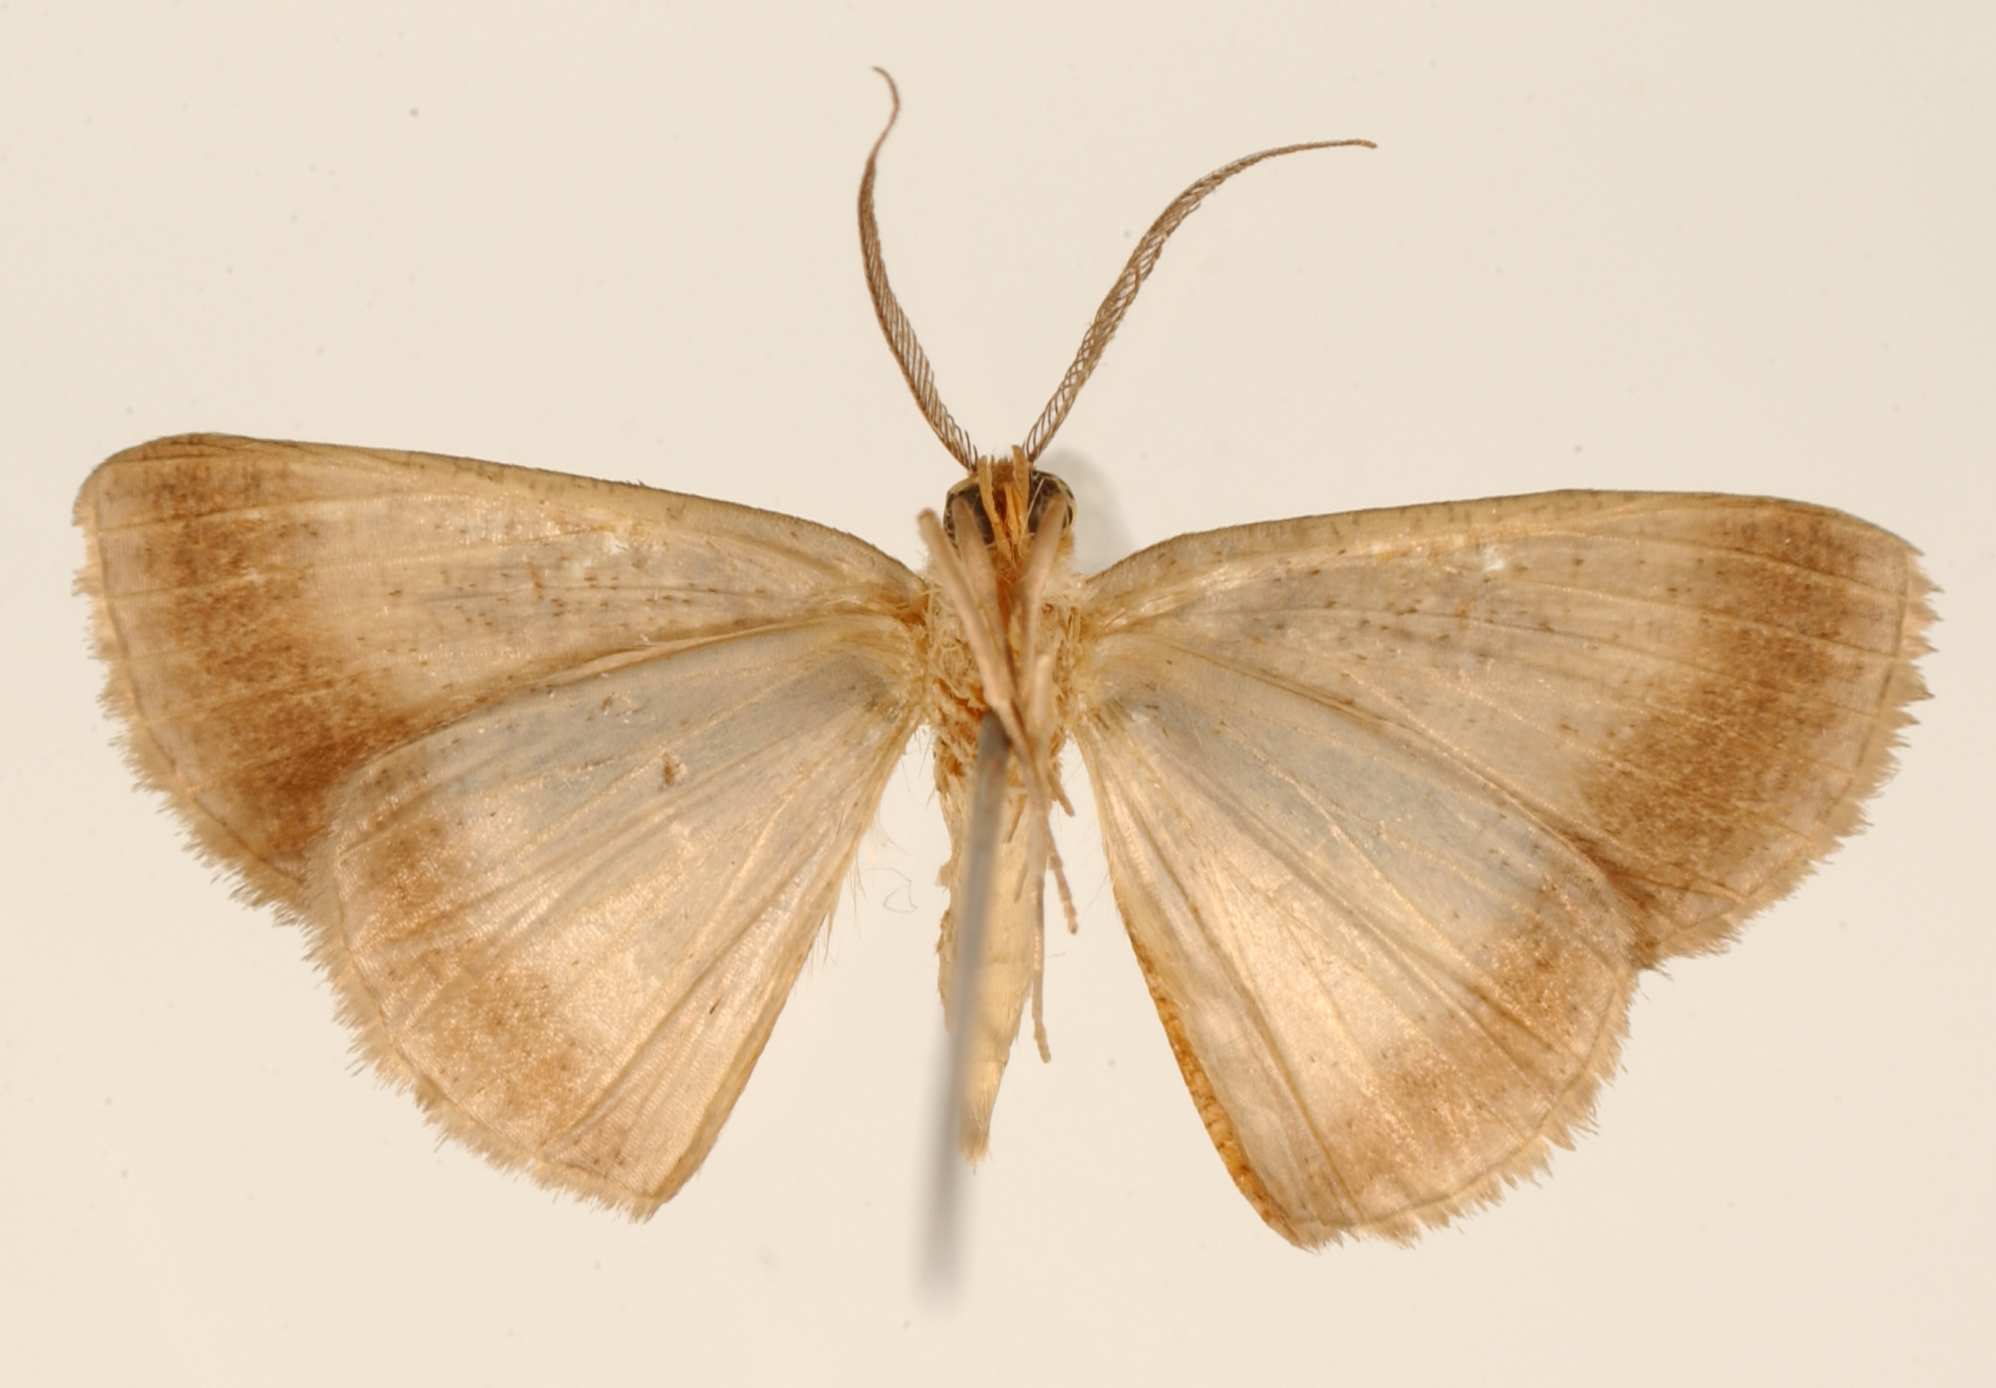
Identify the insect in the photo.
Alana picturata
